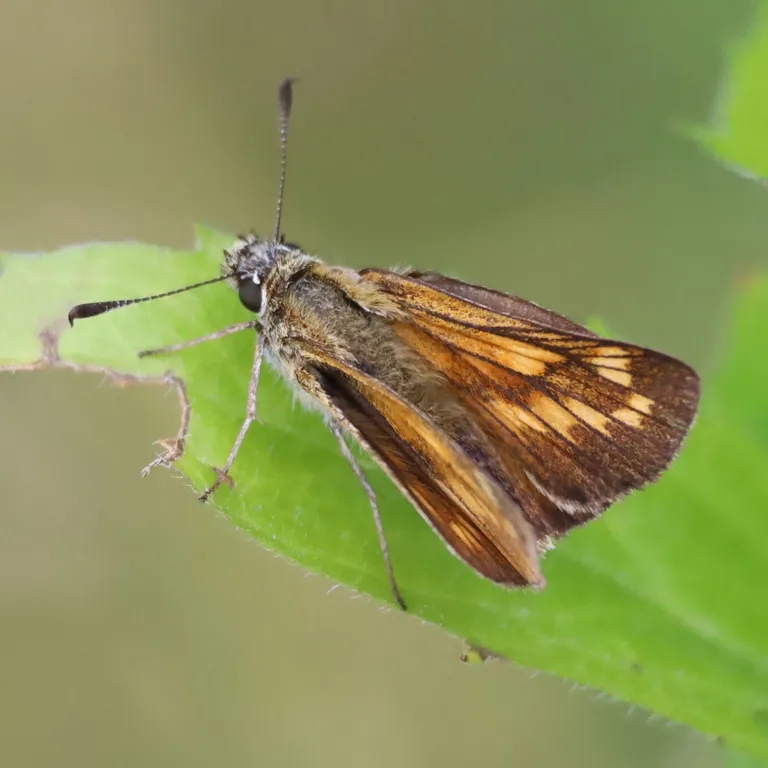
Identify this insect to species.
Ochlodes sylvanus (also Ochlodes venata)
